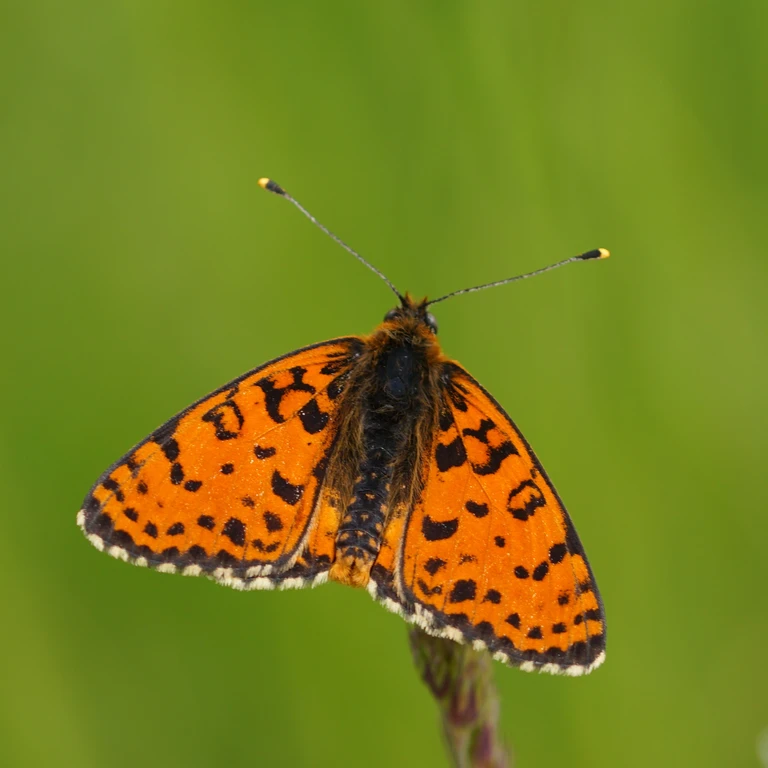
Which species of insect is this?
Melitaea didyma
